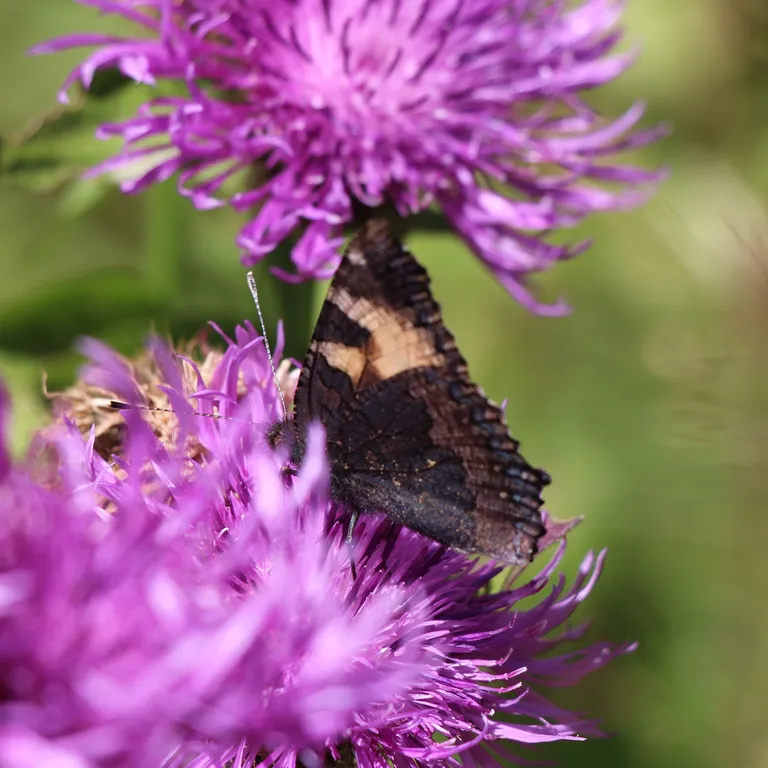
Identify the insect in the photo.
Aglais urticae
